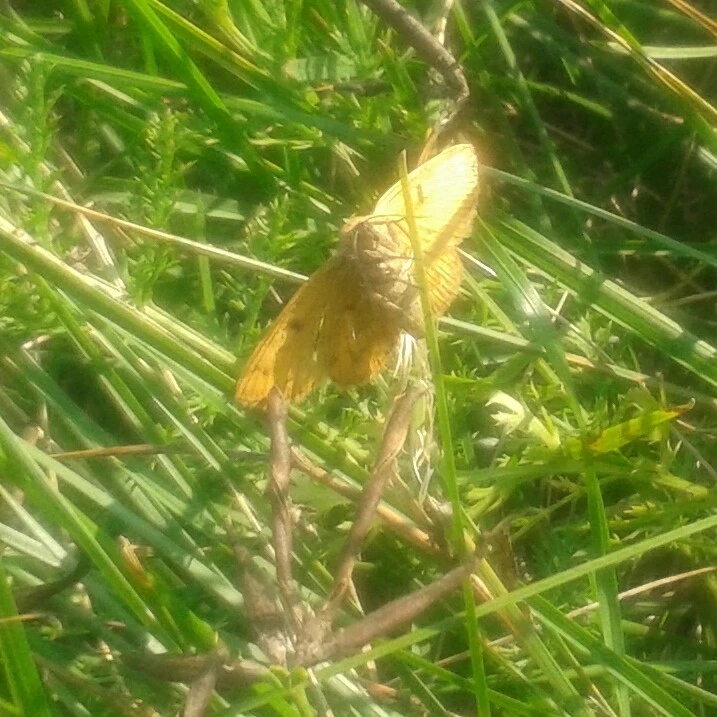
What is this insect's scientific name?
Euclidia glyphica
